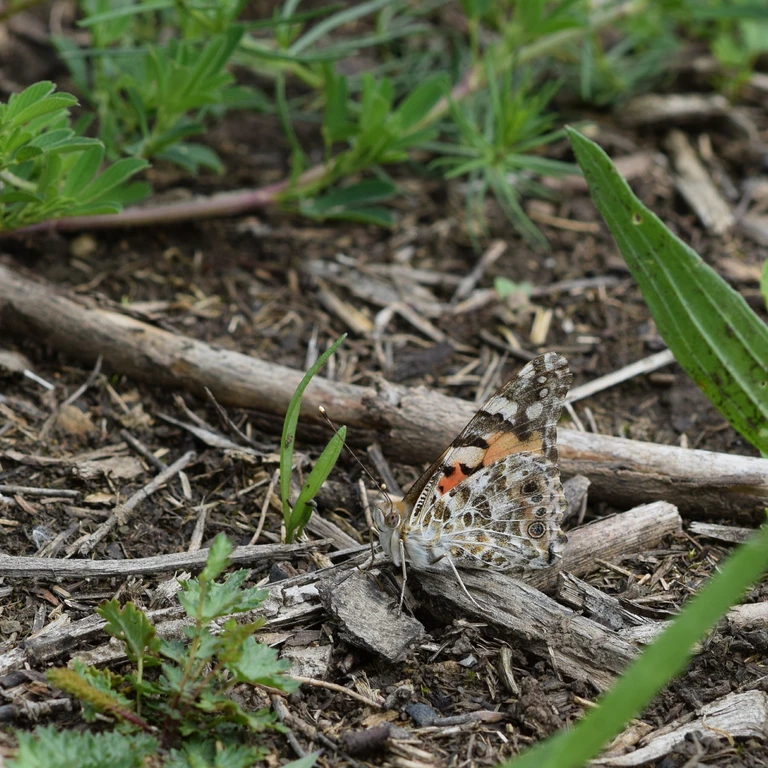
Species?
Vanessa cardui
